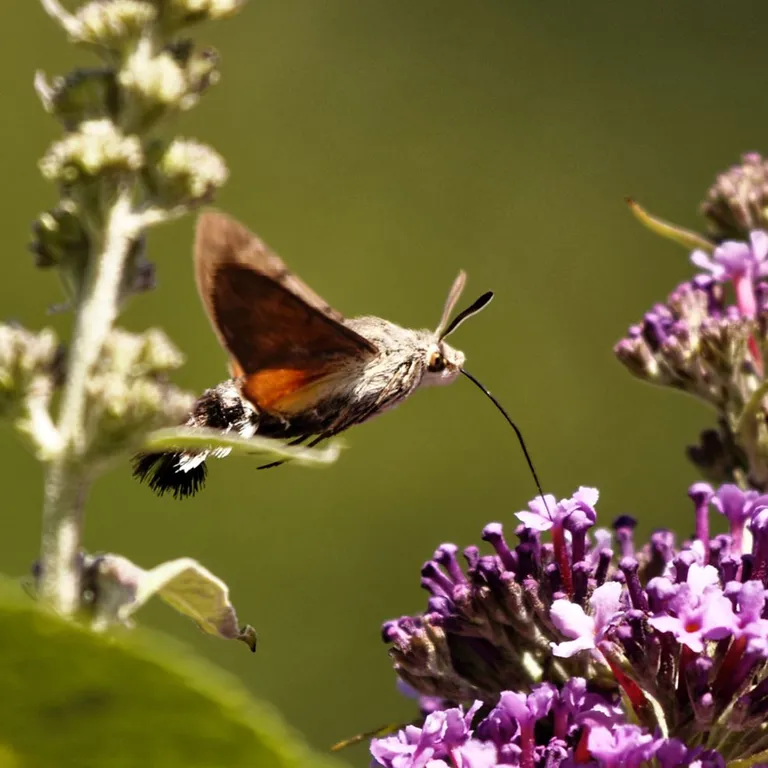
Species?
Macroglossum stellatarum
